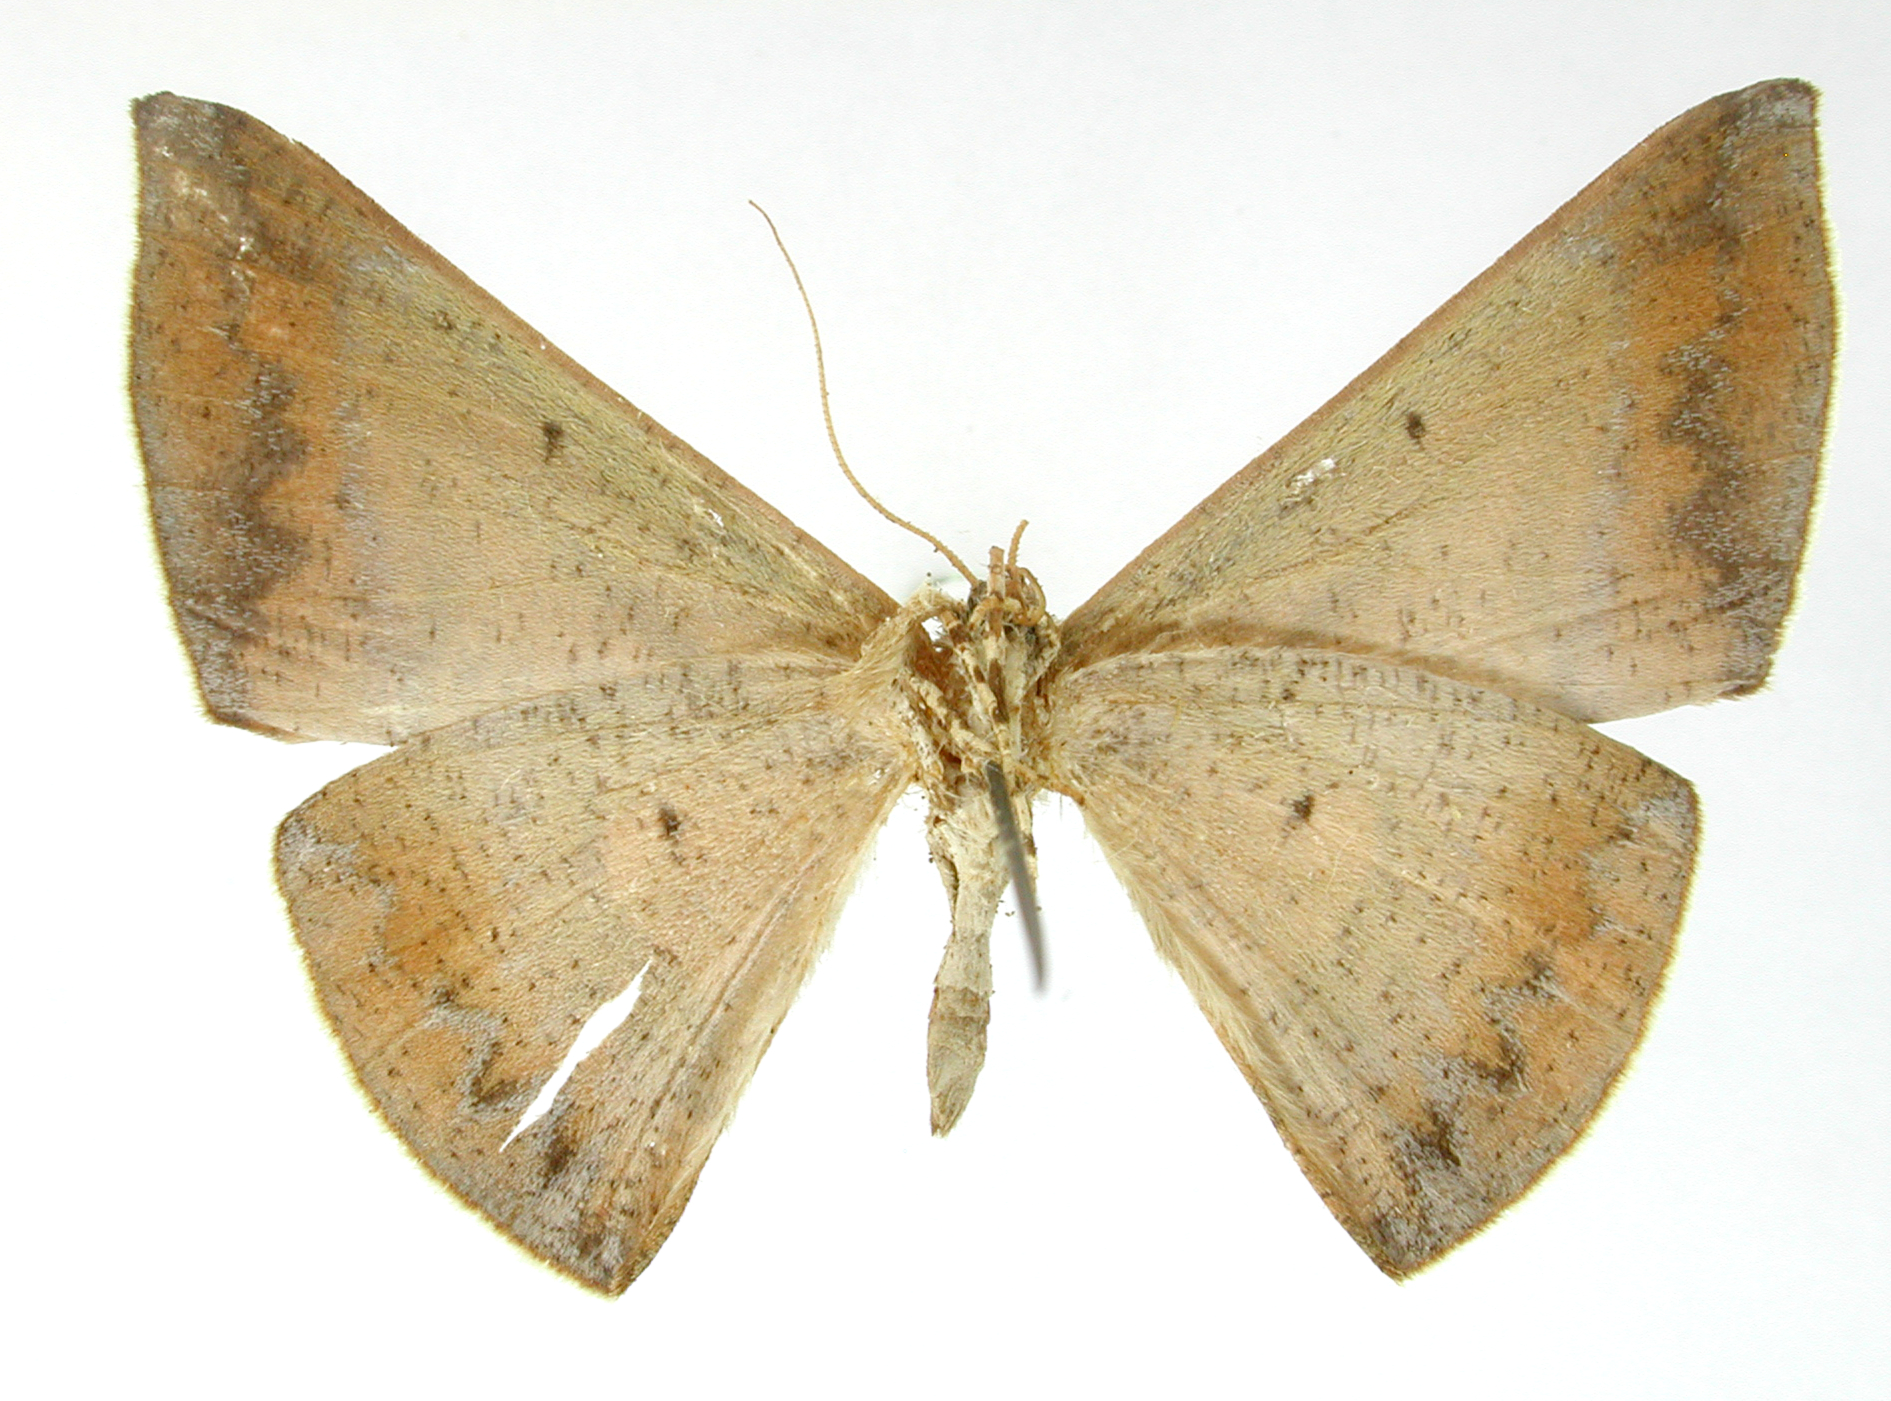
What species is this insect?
Polla carnipennis
